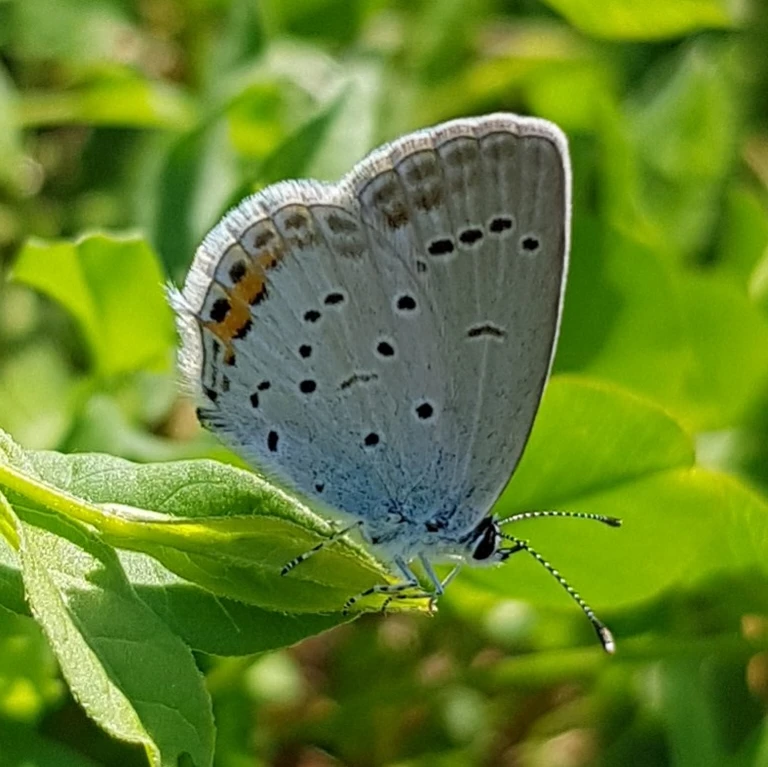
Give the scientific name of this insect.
Cupido argiades (also Elkalyce argiades)
